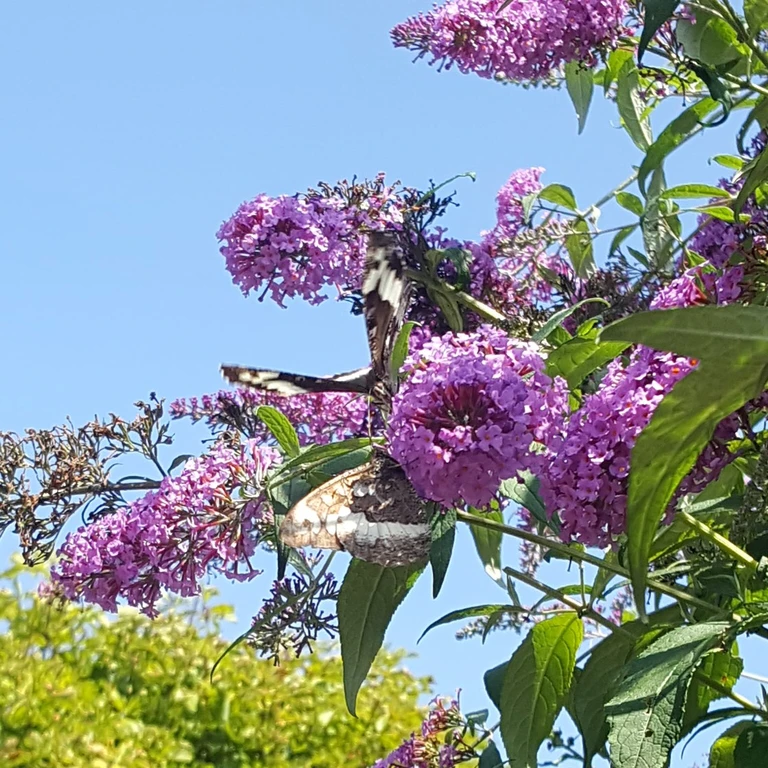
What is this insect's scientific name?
Brintesia circe
